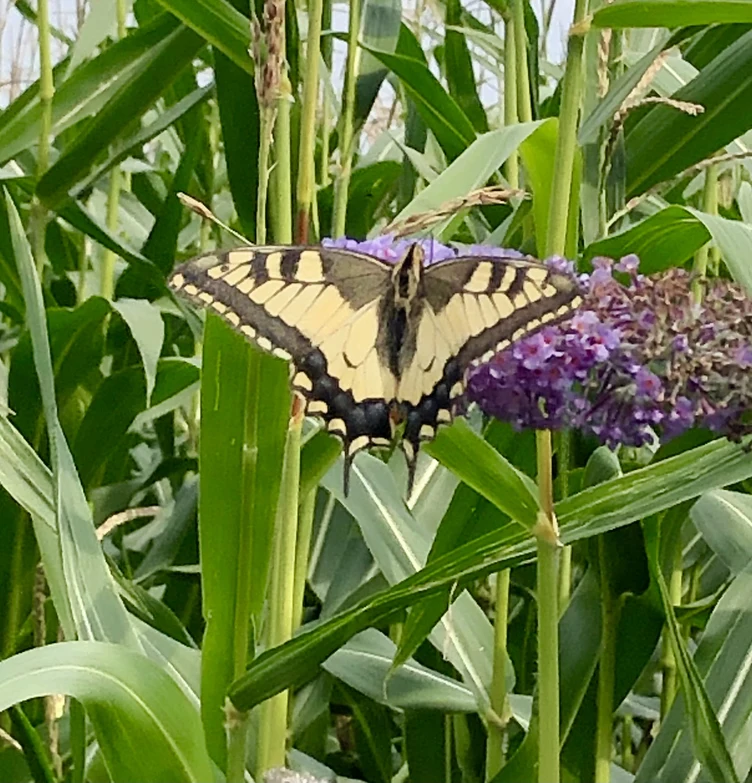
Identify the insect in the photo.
Papilio machaon
